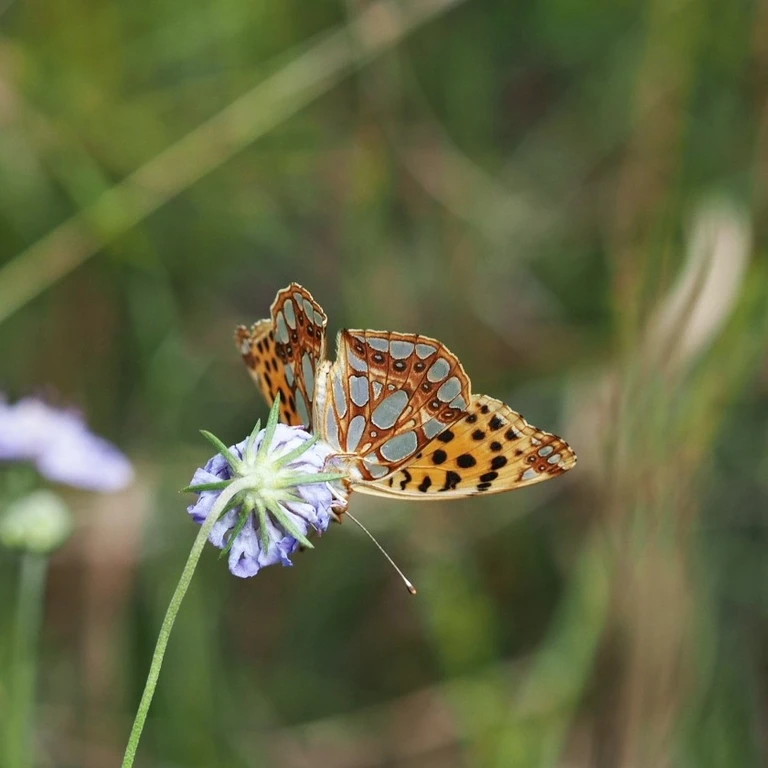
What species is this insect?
Issoria lathonia
